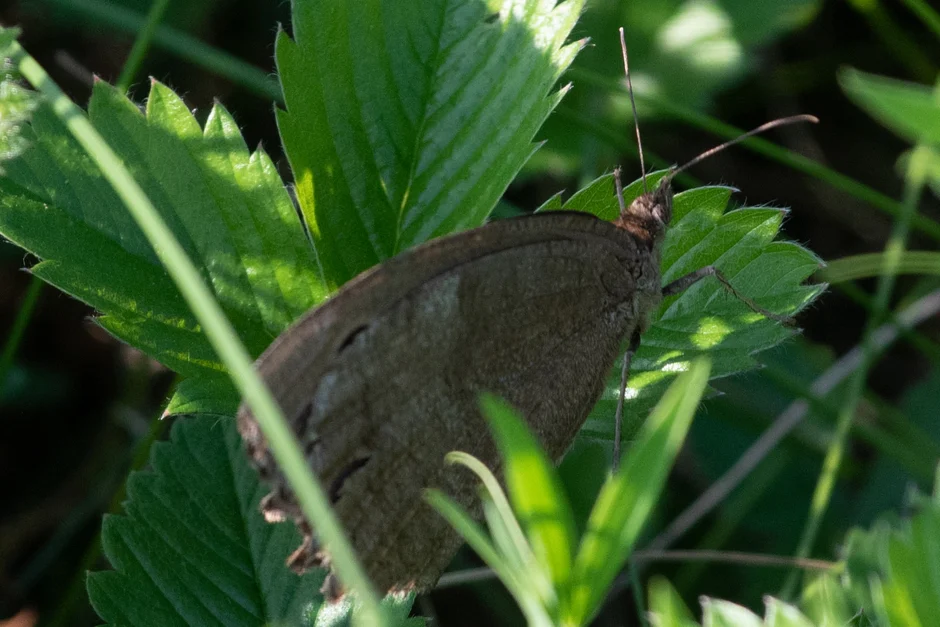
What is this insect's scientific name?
Minois dryas
